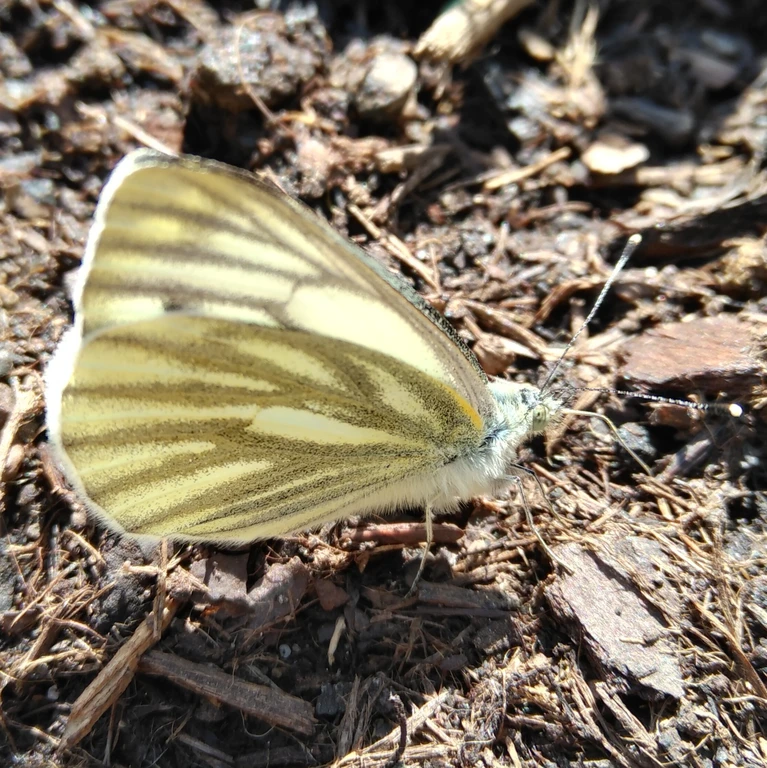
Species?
Pieris napi
